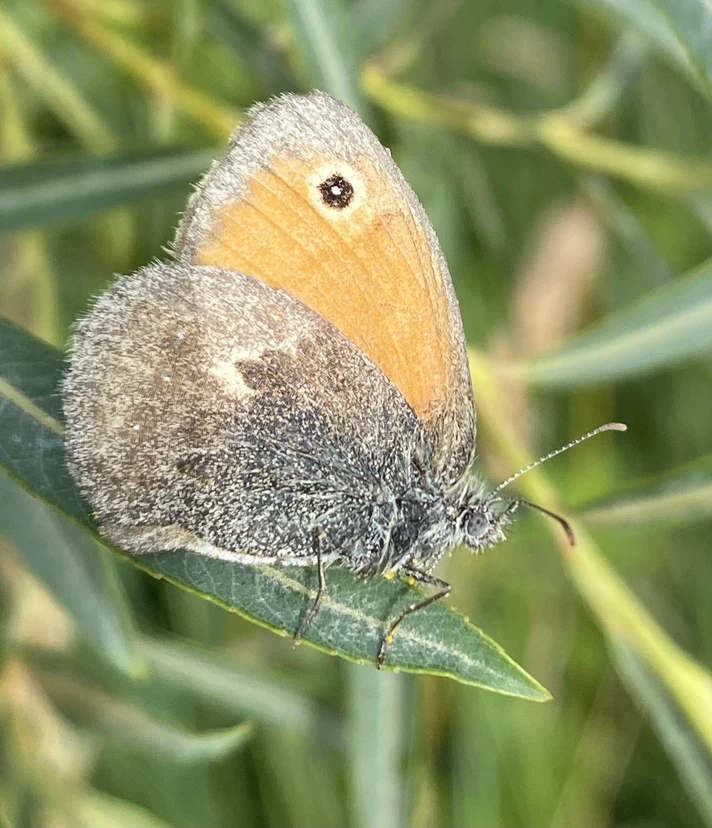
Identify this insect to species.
Coenonympha pamphilus
